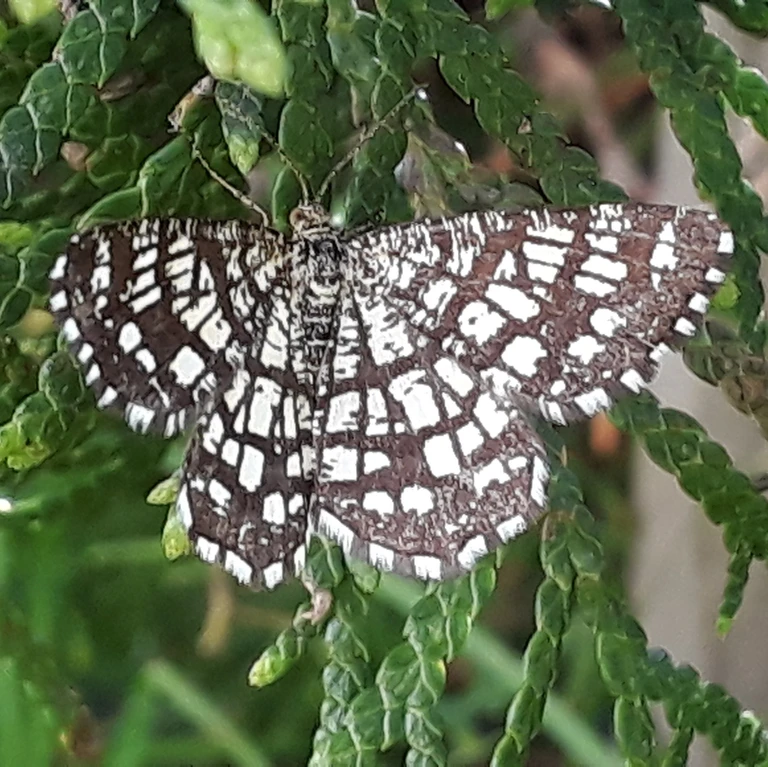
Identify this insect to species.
Chiasmia clathrata
